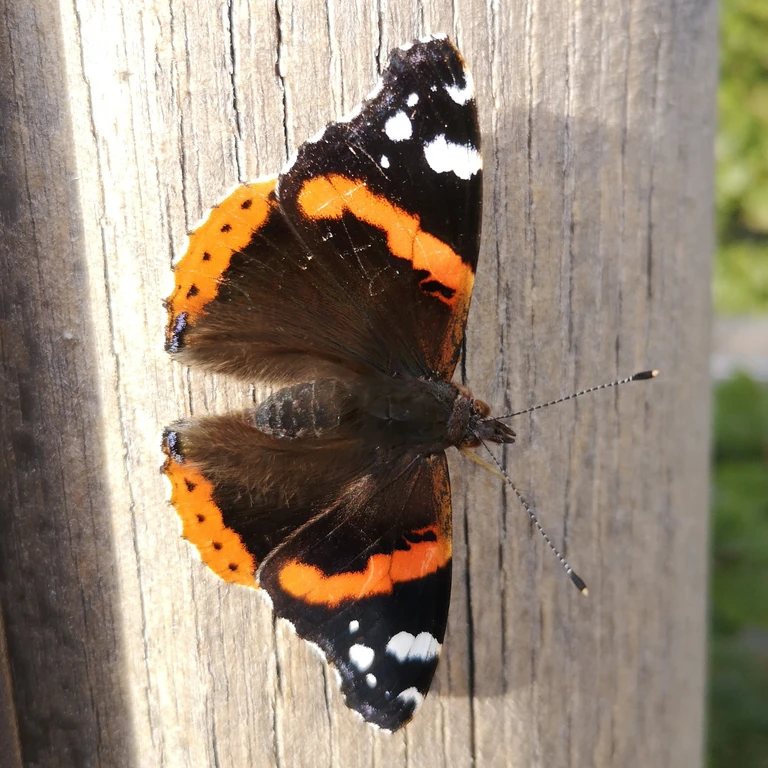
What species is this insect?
Vanessa atalanta
